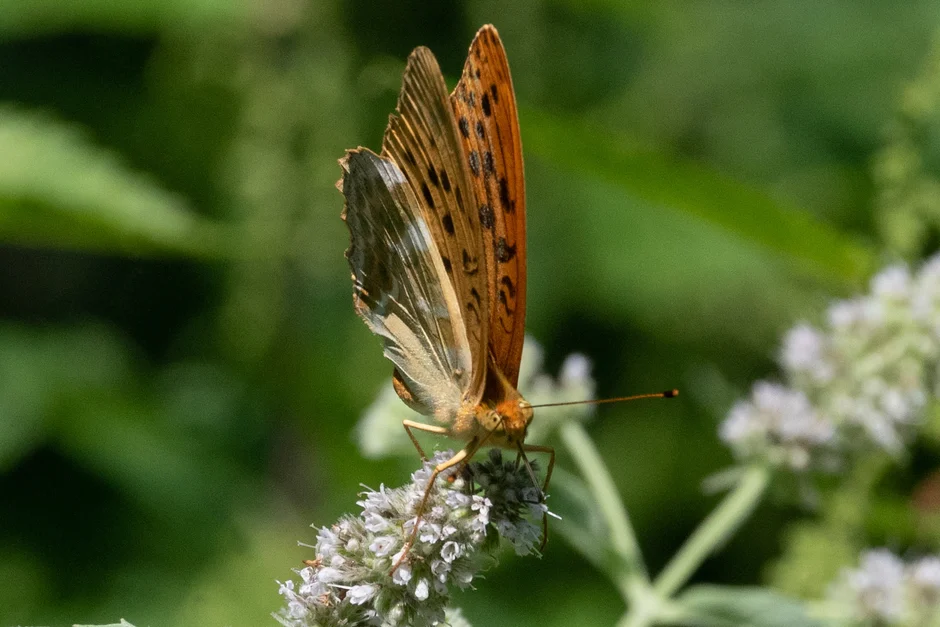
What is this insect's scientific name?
Argynnis paphia
